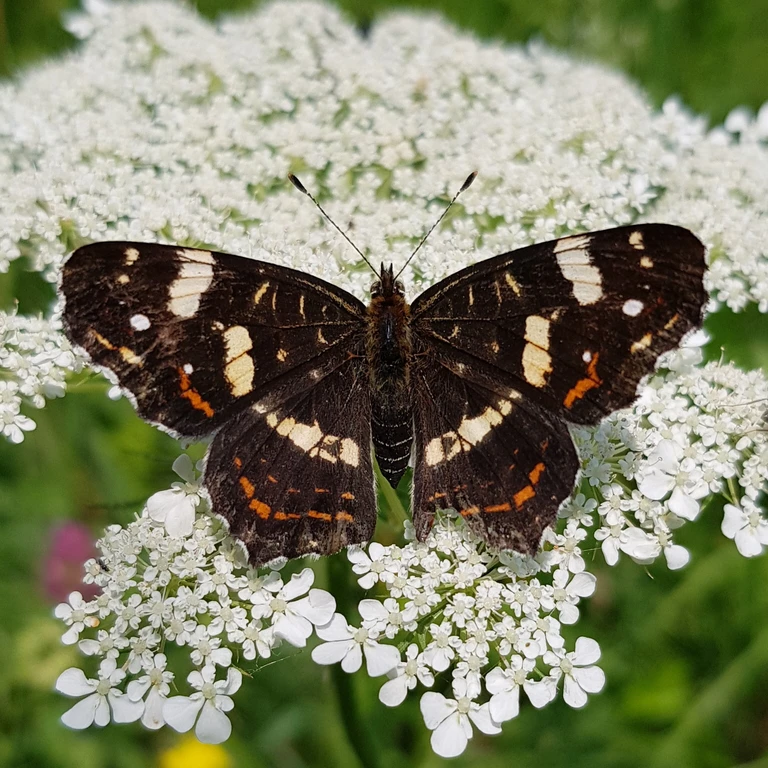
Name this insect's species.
Araschnia levana
